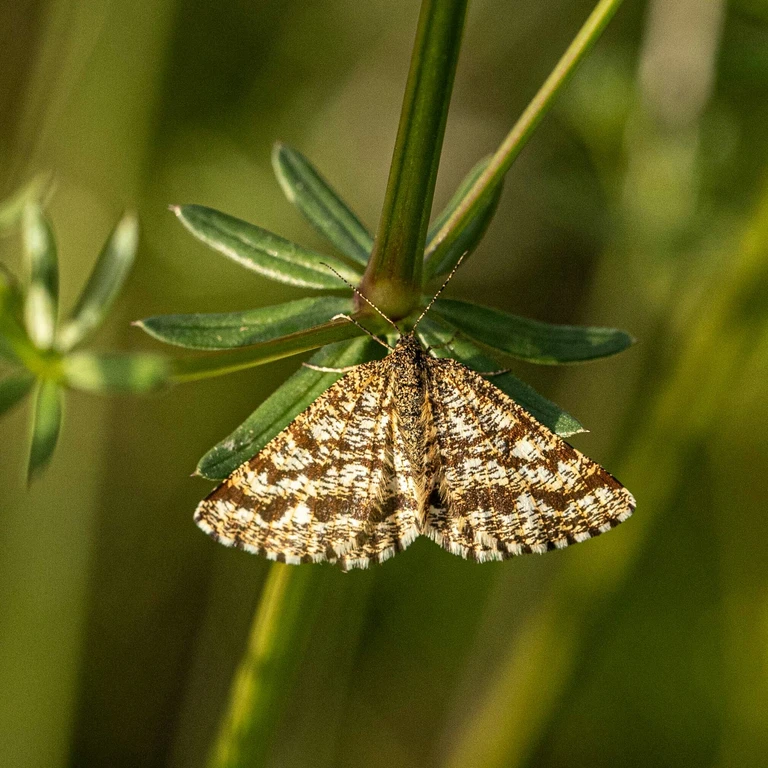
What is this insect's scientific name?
Ematurga atomaria
